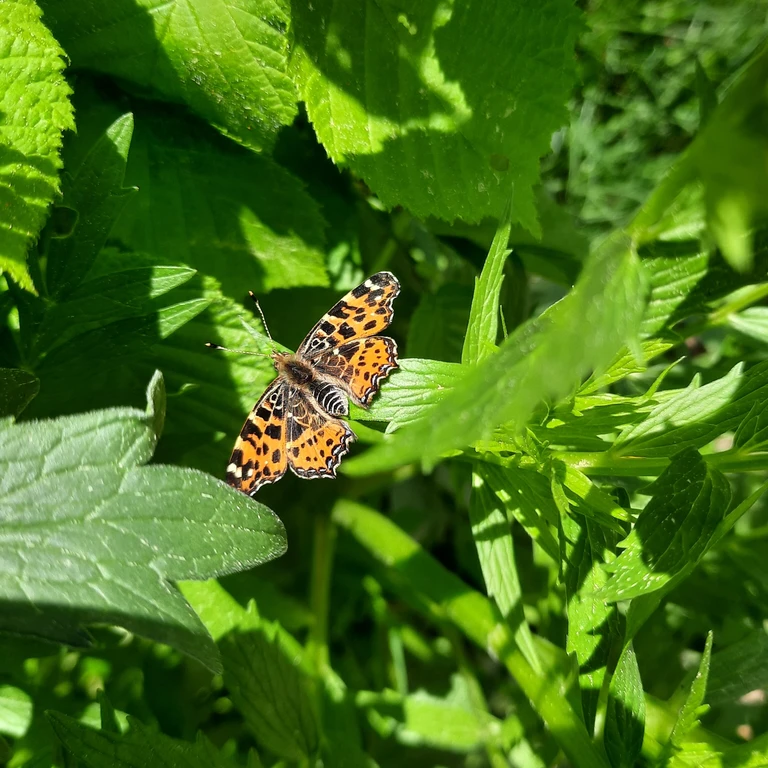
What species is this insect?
Araschnia levana
